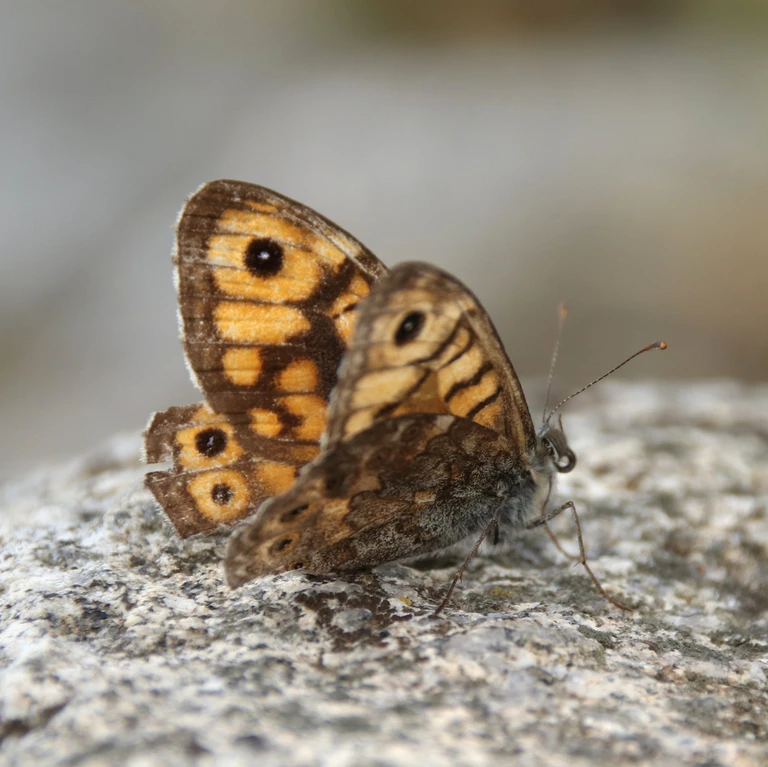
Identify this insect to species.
Lasiommata megera (also Pararge megera)
